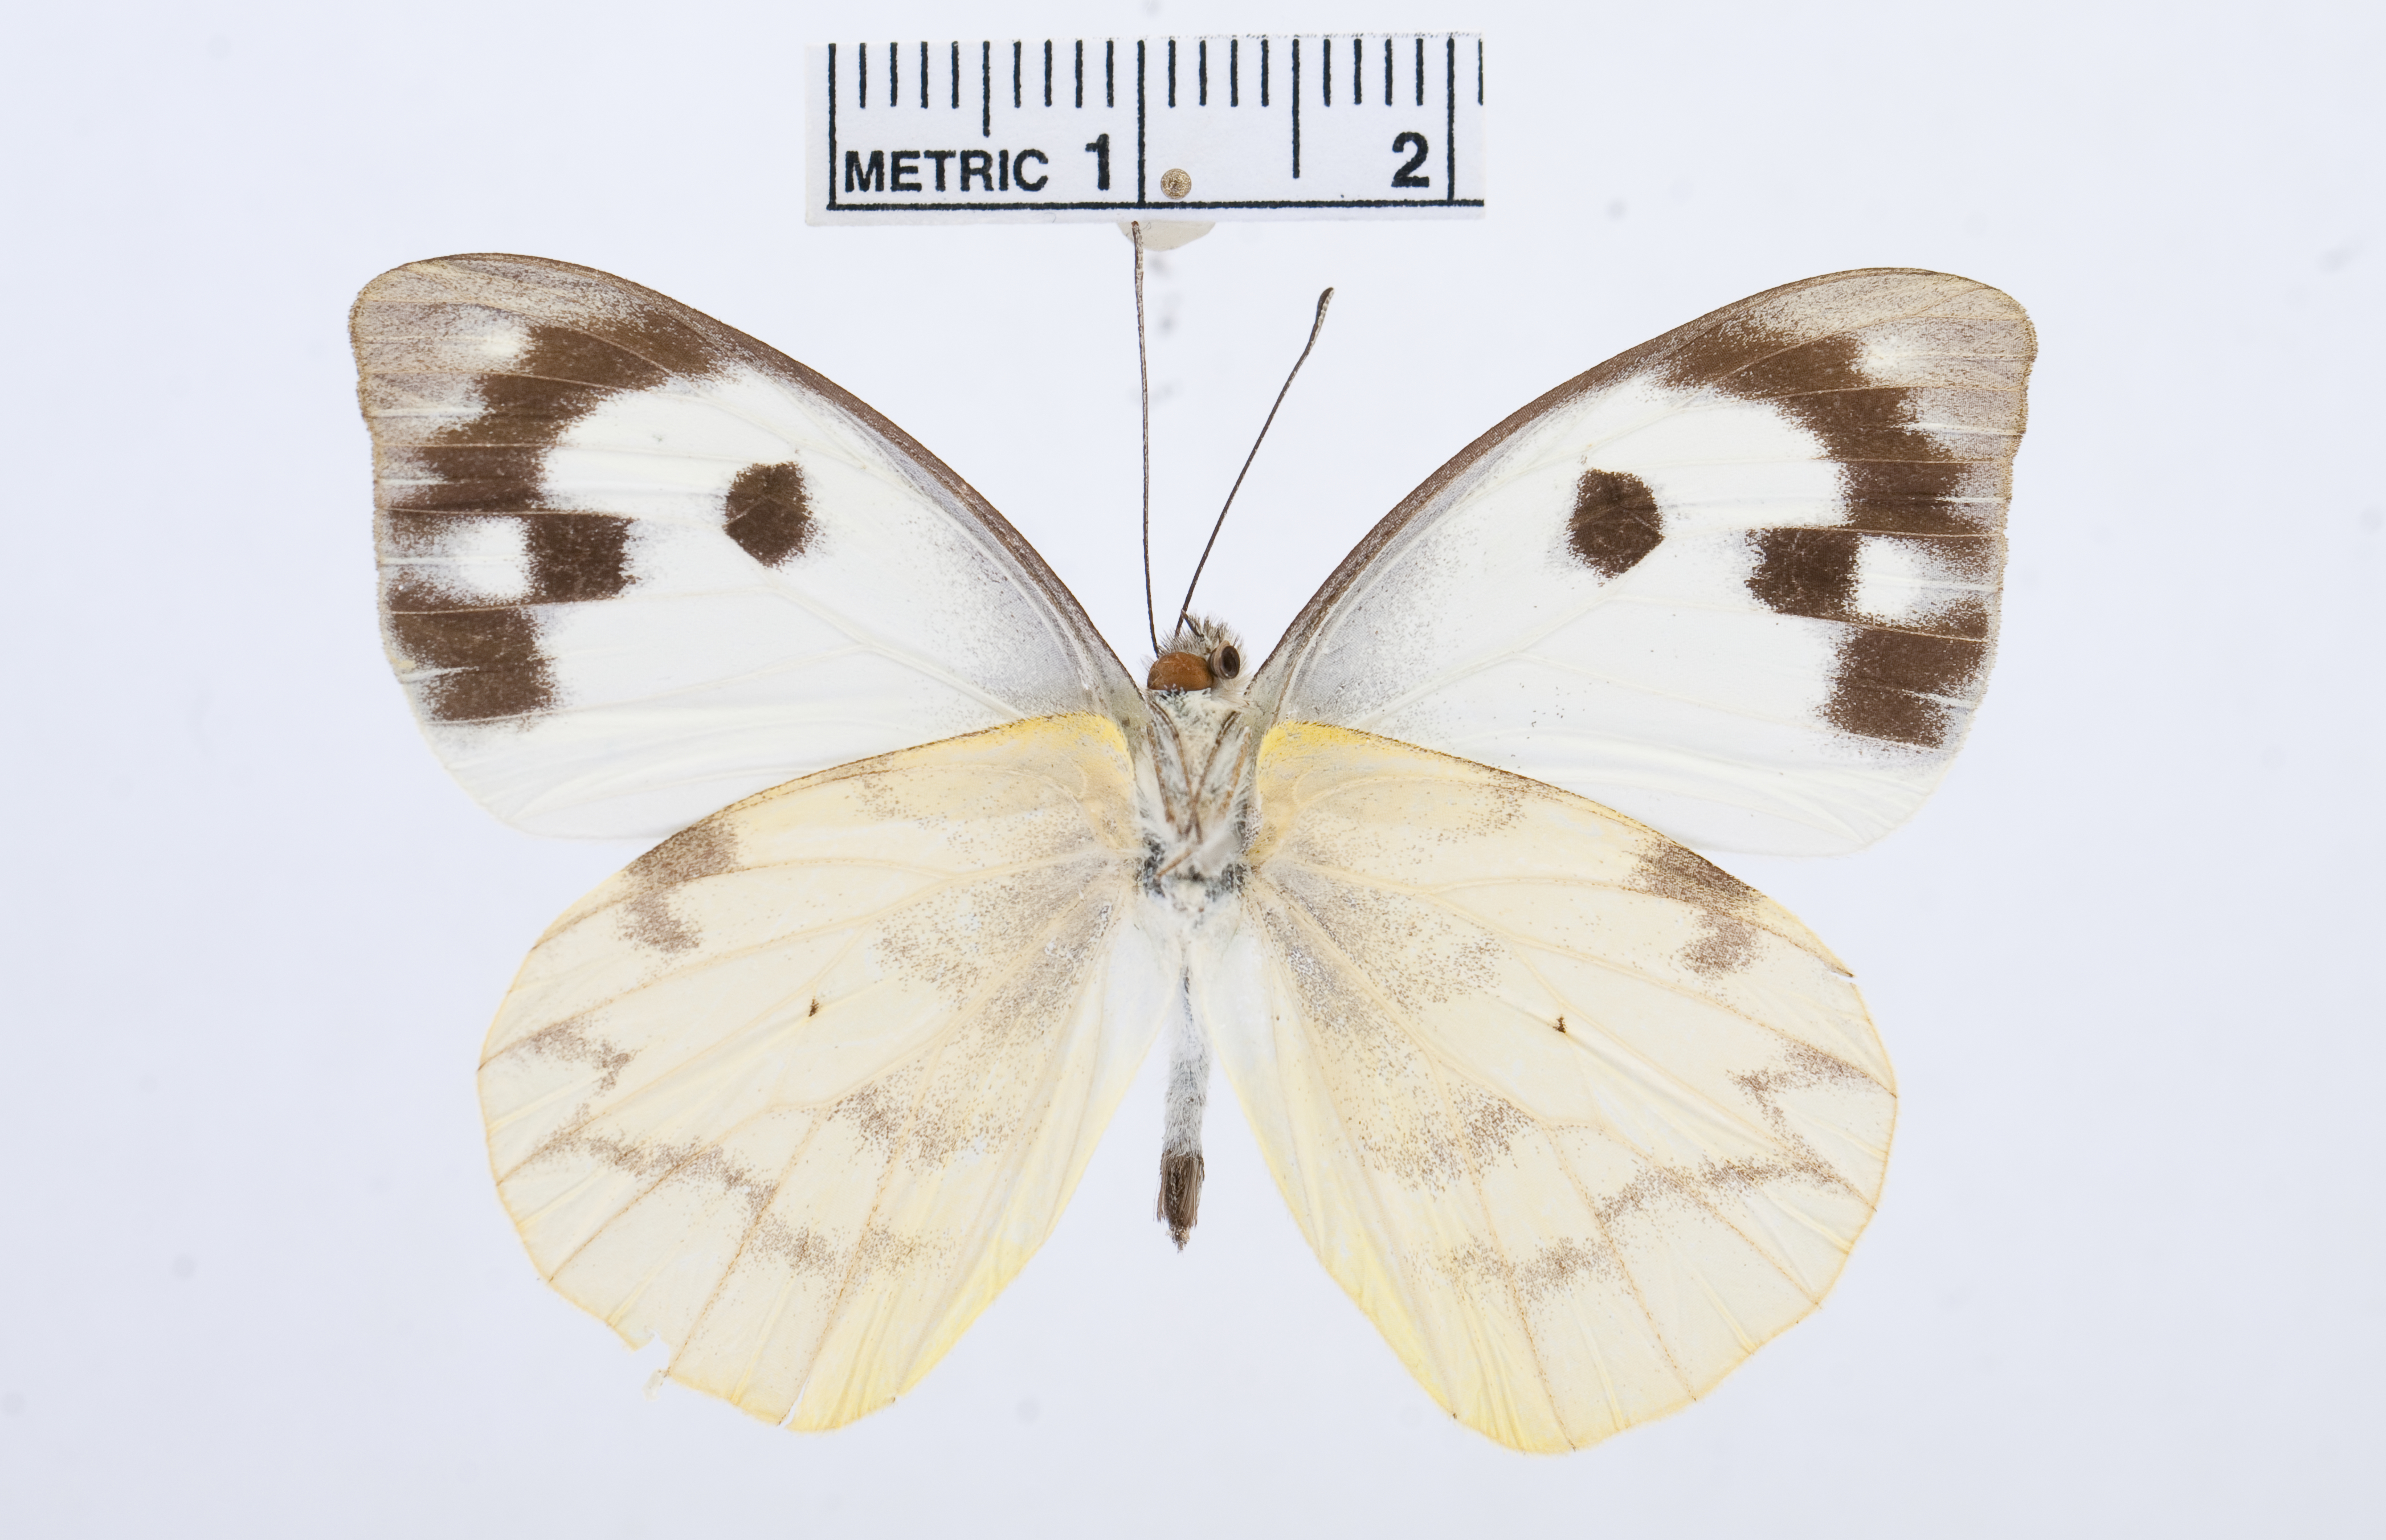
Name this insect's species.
Appias phoebe
